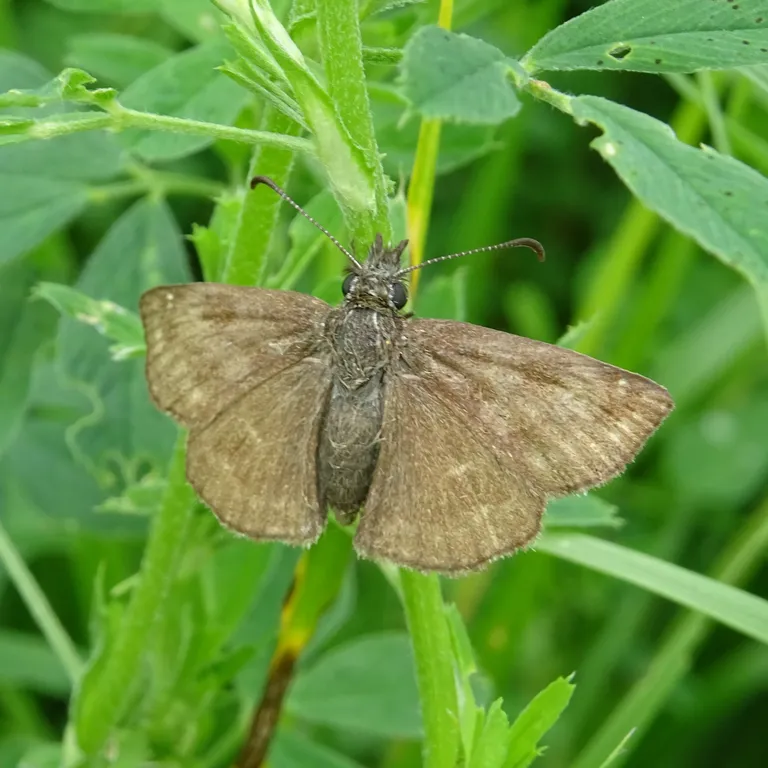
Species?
Erynnis tages
